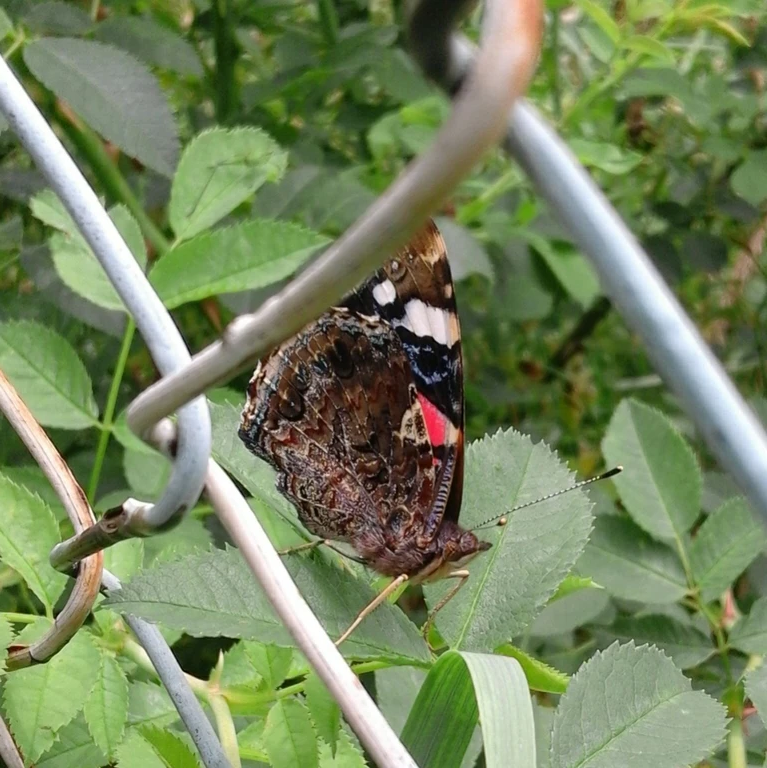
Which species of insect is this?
Vanessa atalanta
